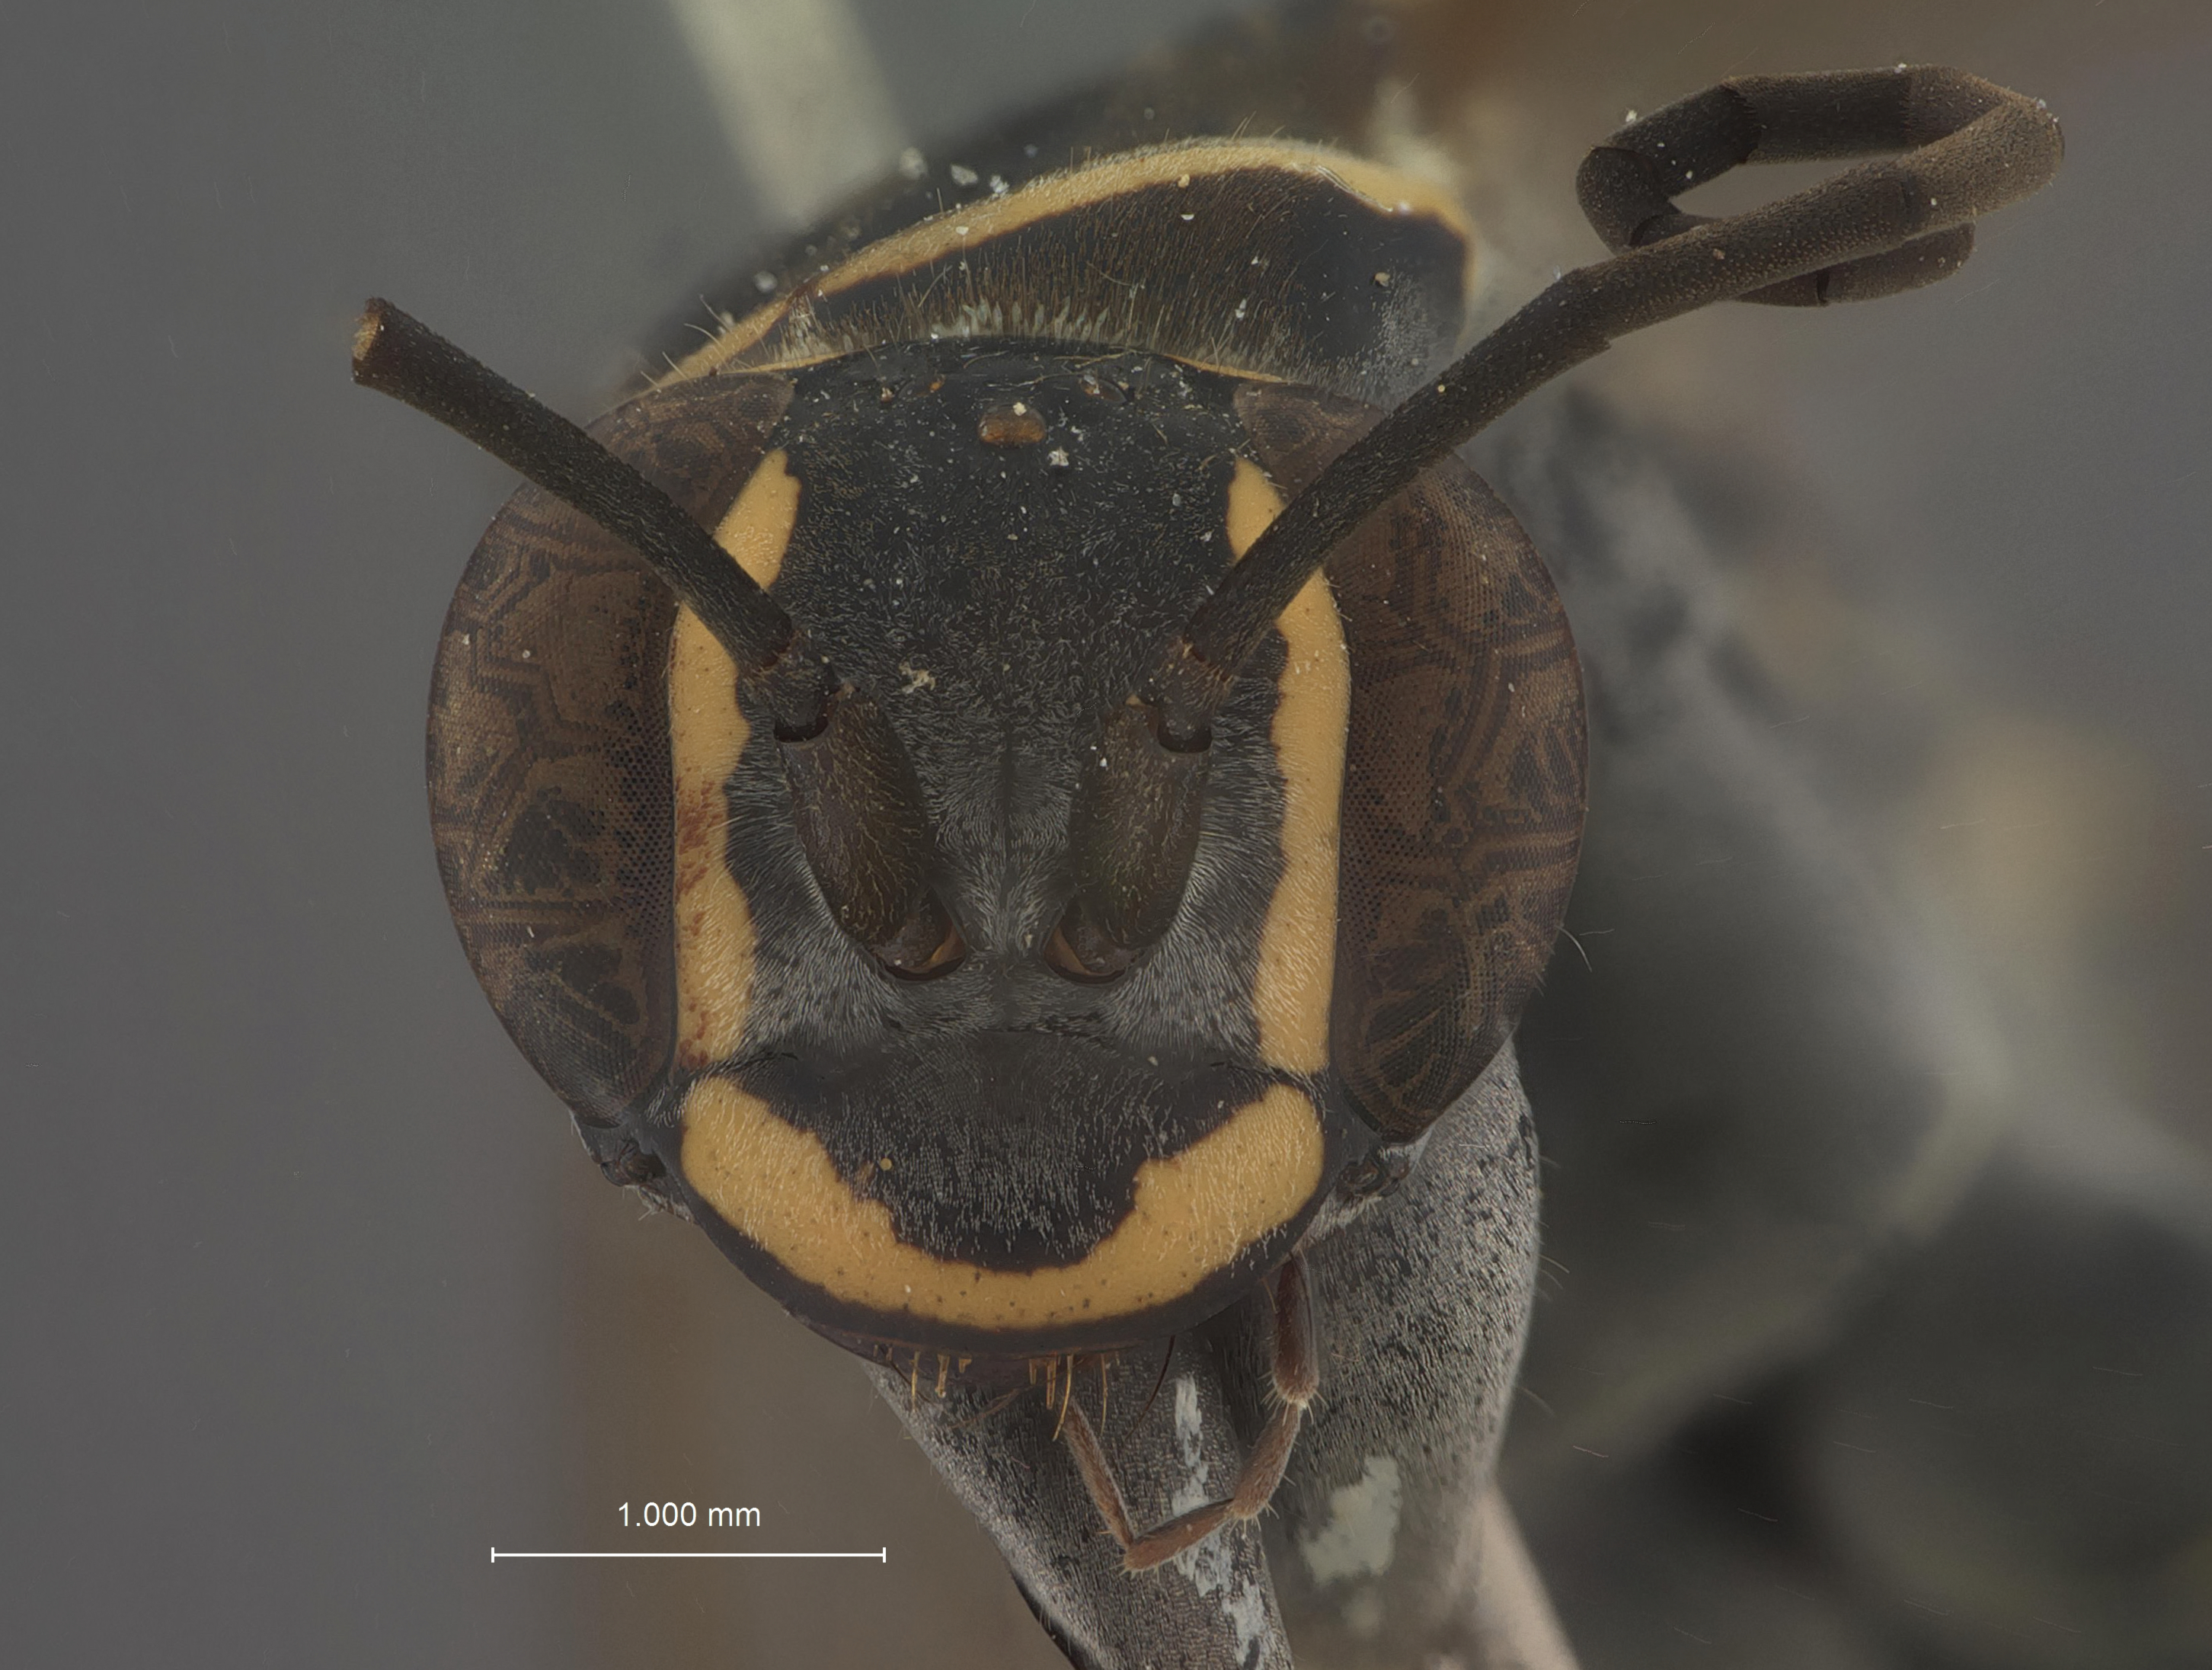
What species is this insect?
Episyron latimarginatus
